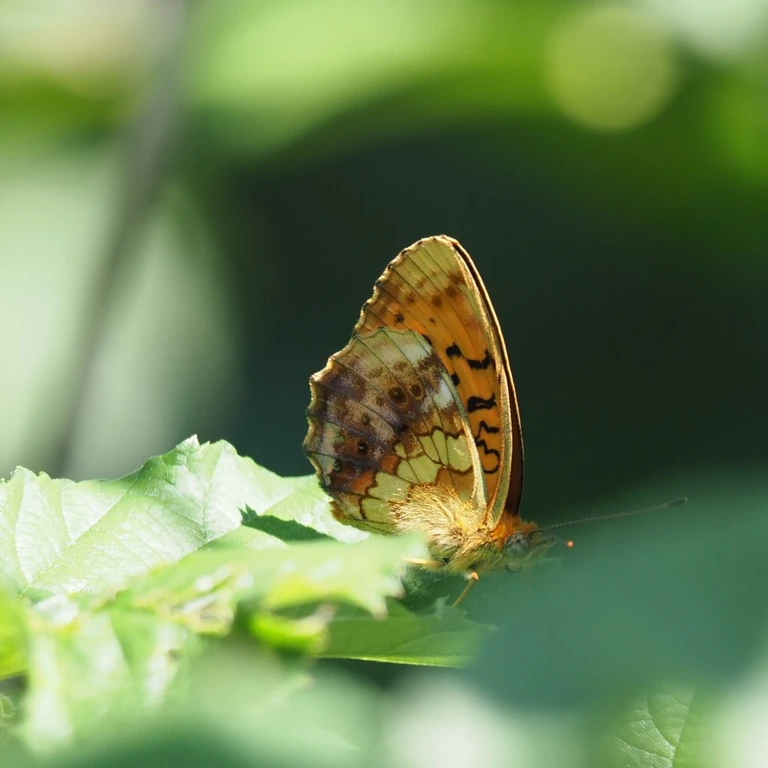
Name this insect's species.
Brenthis daphne
